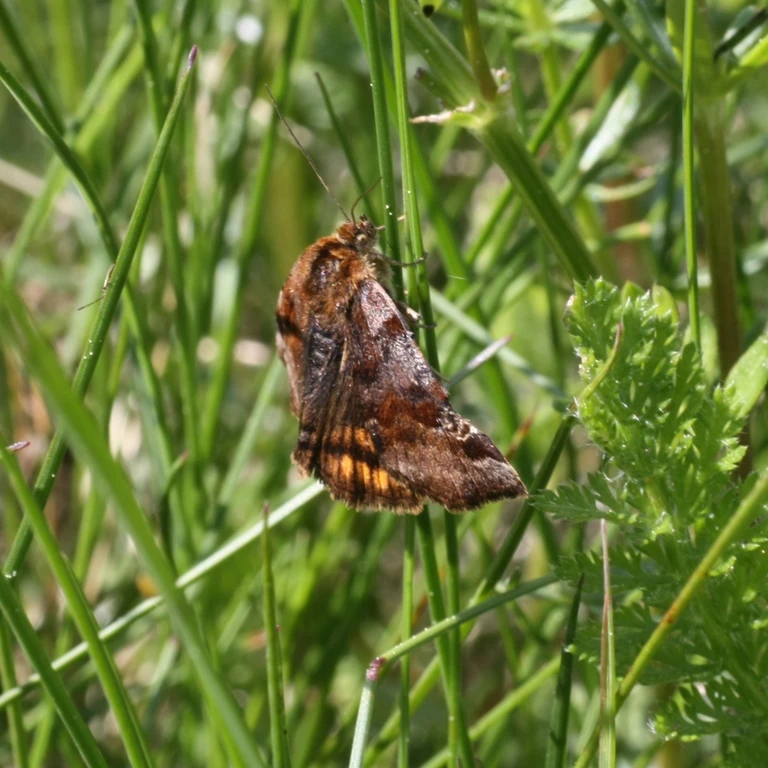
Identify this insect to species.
Euclidia glyphica
